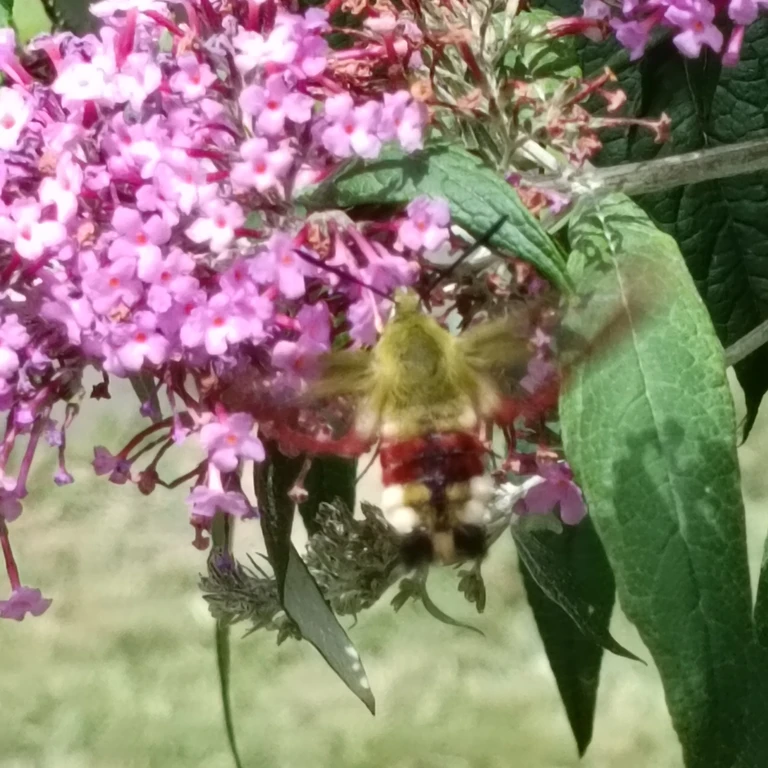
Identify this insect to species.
Hemaris fuciformis
